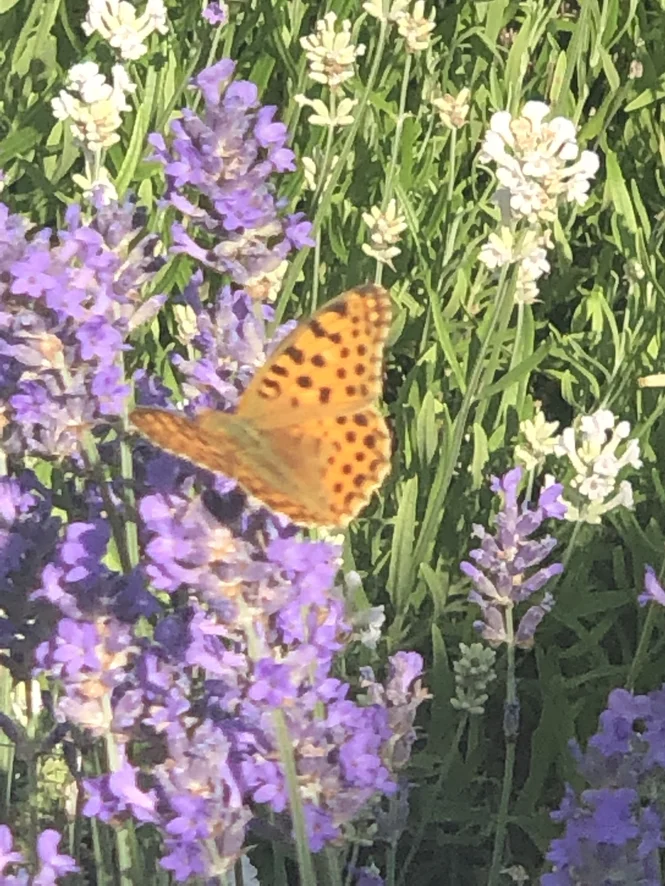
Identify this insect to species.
Issoria lathonia
